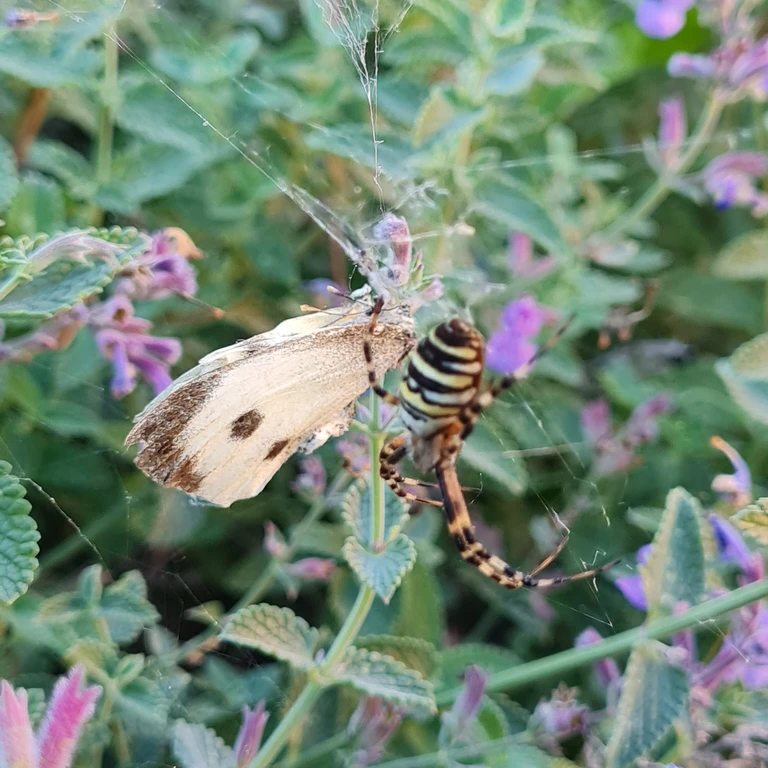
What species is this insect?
Pieris brassicae
